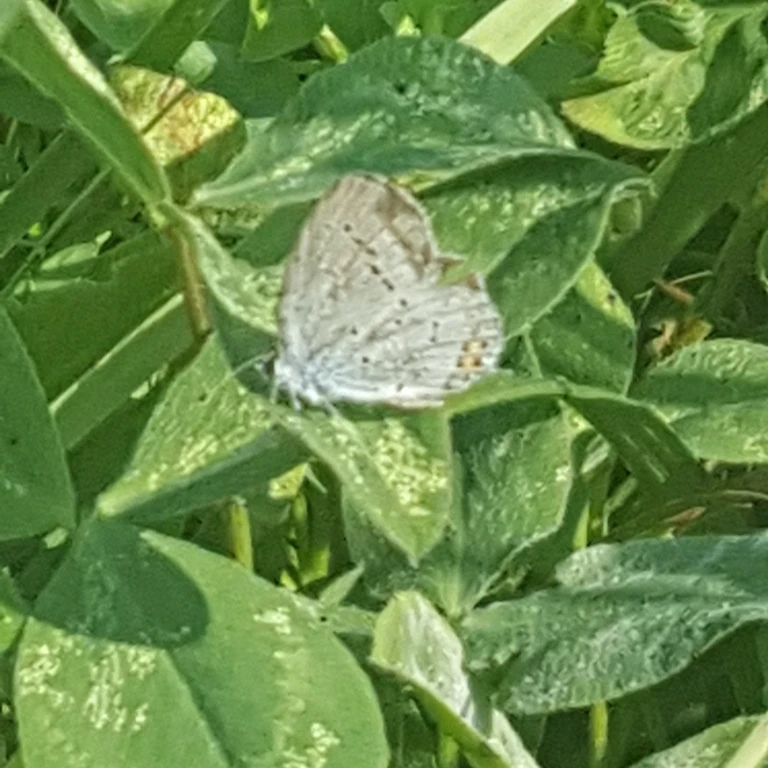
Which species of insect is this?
Cupido argiades (also Elkalyce argiades)
